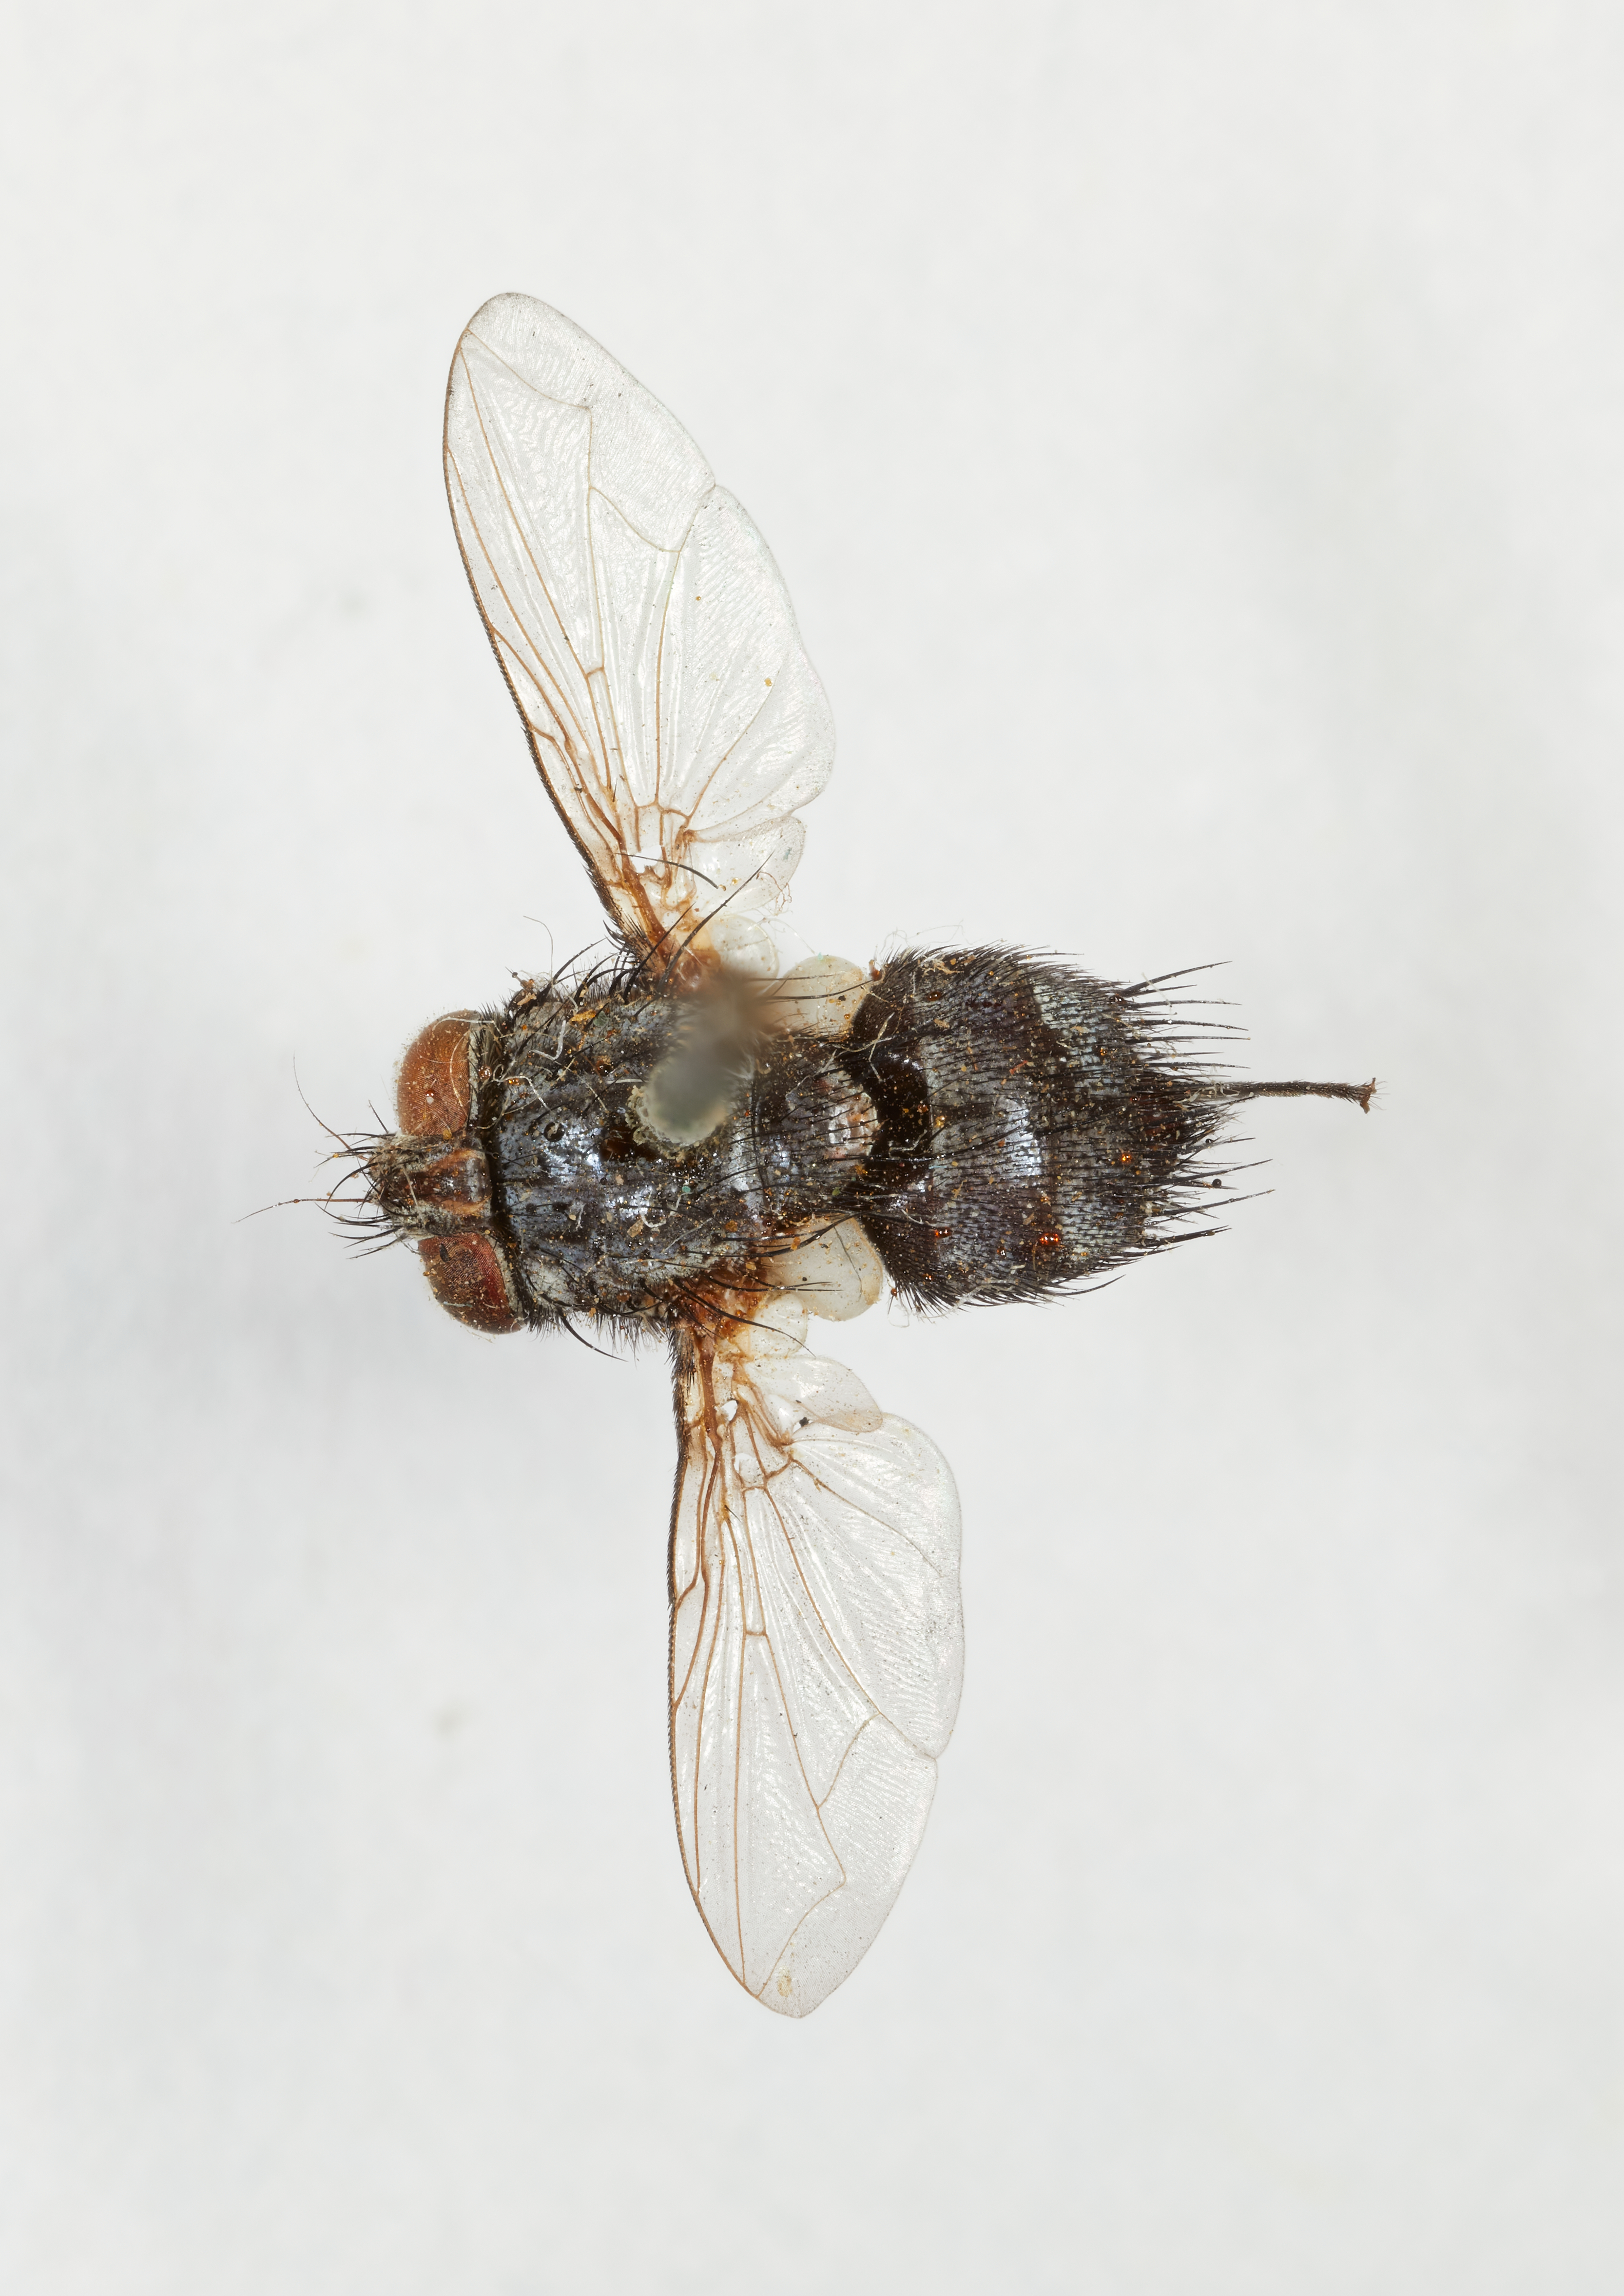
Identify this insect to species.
Oxexorista thompsoni
